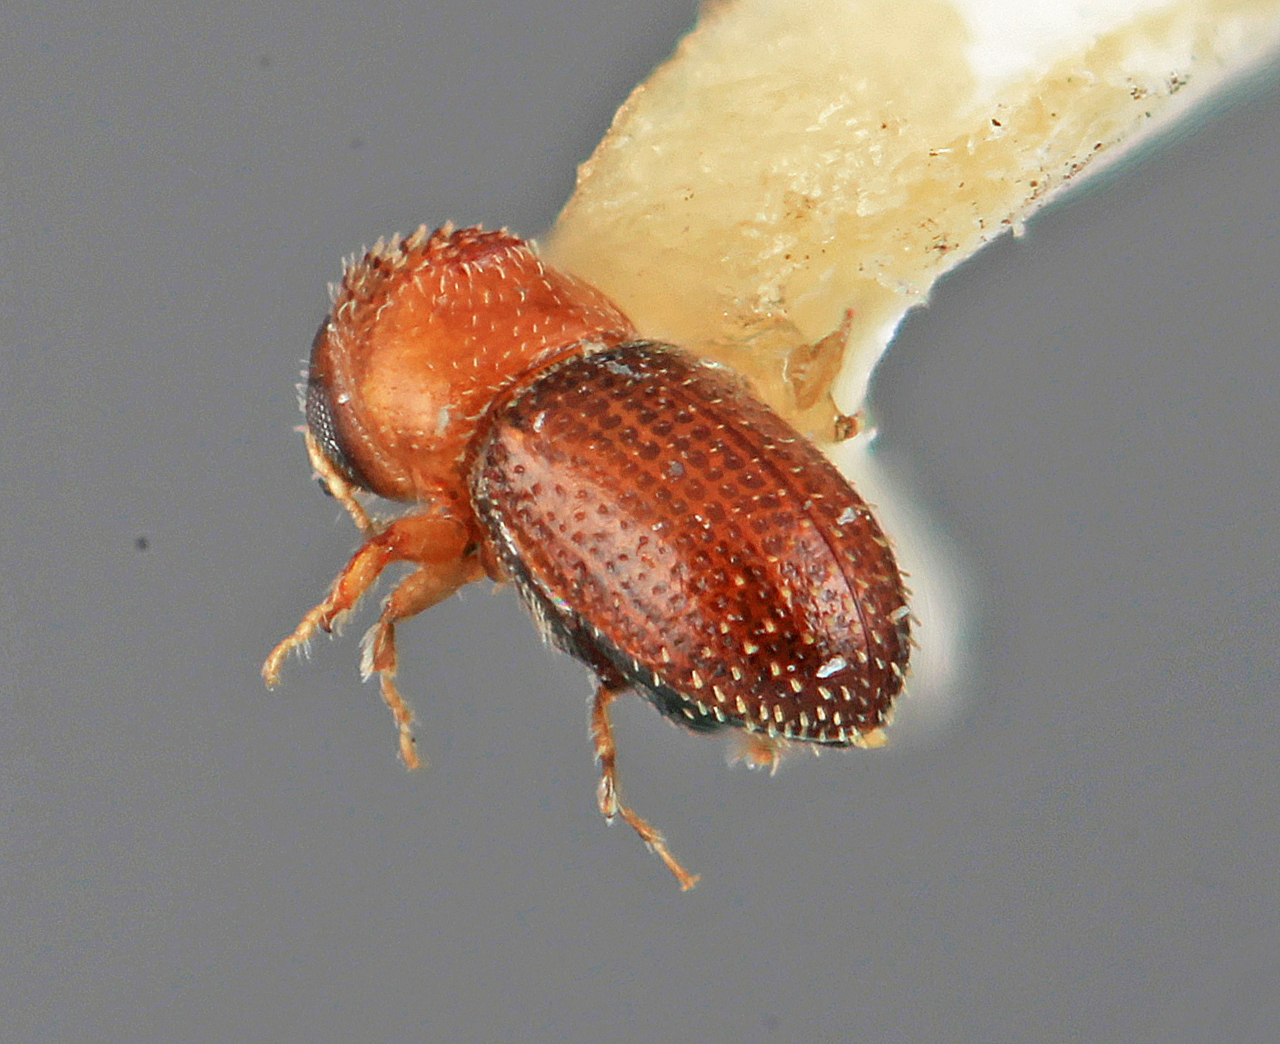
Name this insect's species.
Cryptulocleptus mendicus
